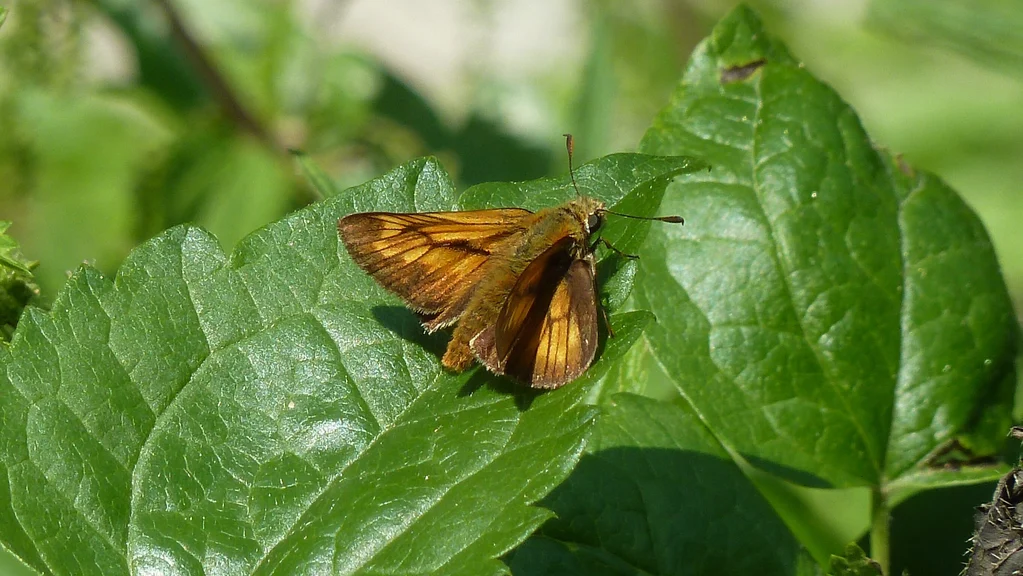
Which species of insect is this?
Ochlodes sylvanus (also Ochlodes venata)
